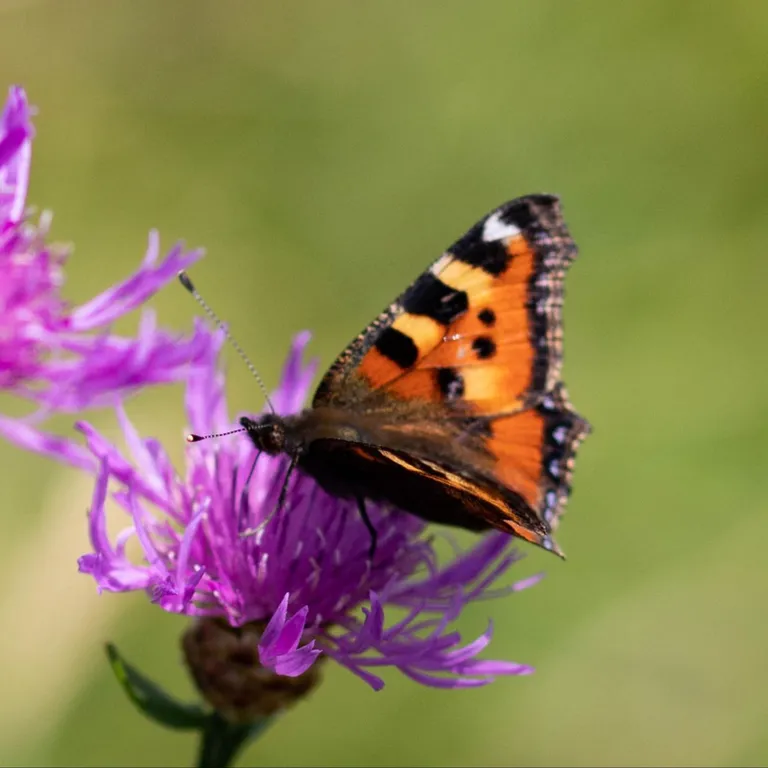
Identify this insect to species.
Aglais urticae
